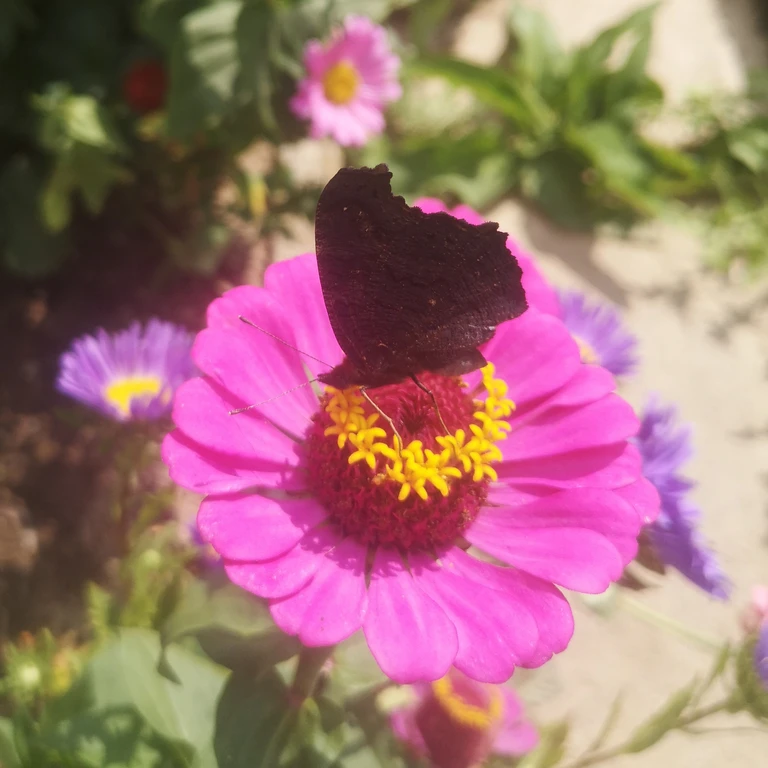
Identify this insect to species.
Aglais io
